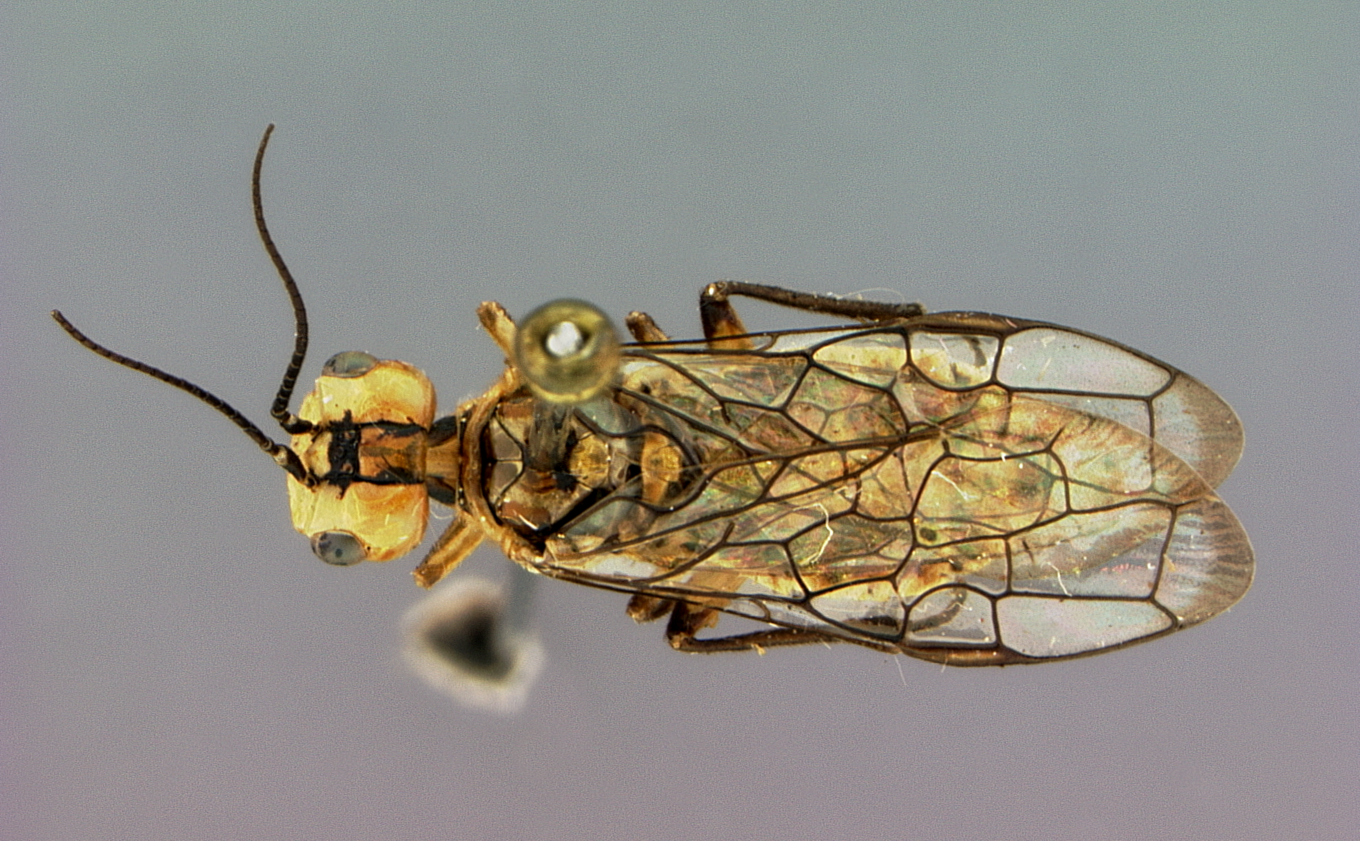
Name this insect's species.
Pamphilius middlekauffi
